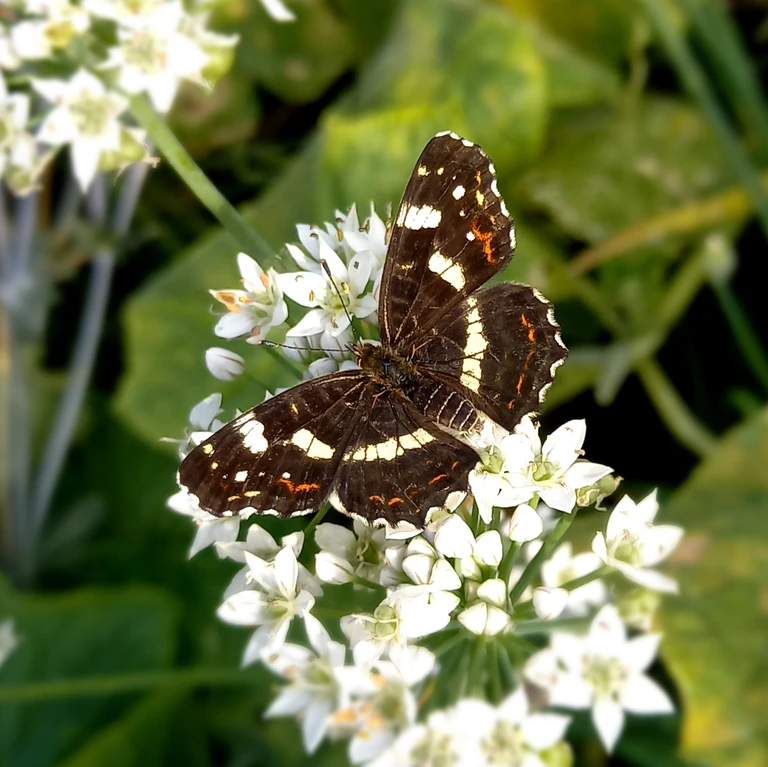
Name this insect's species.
Araschnia levana
